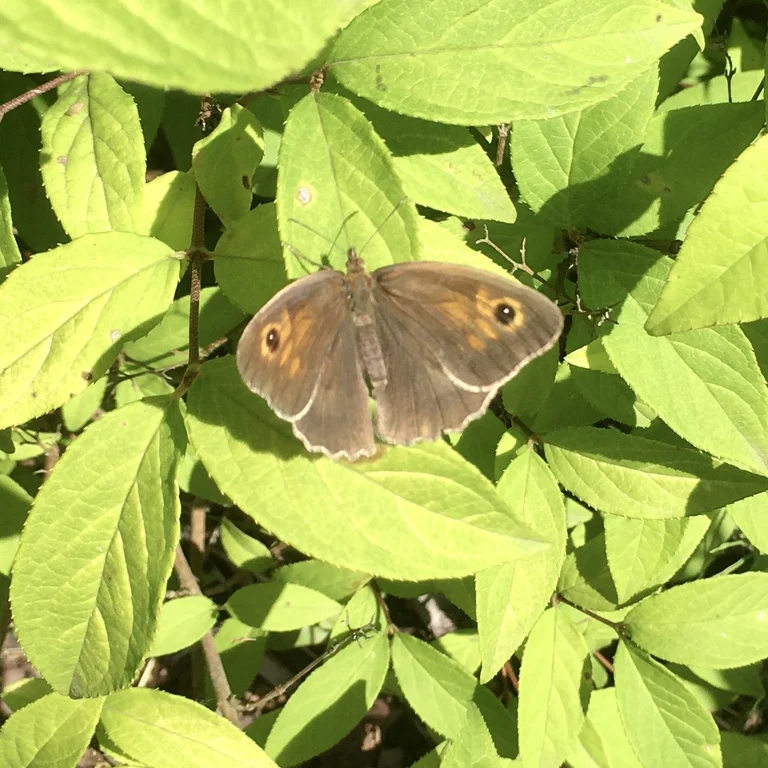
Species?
Maniola jurtina
